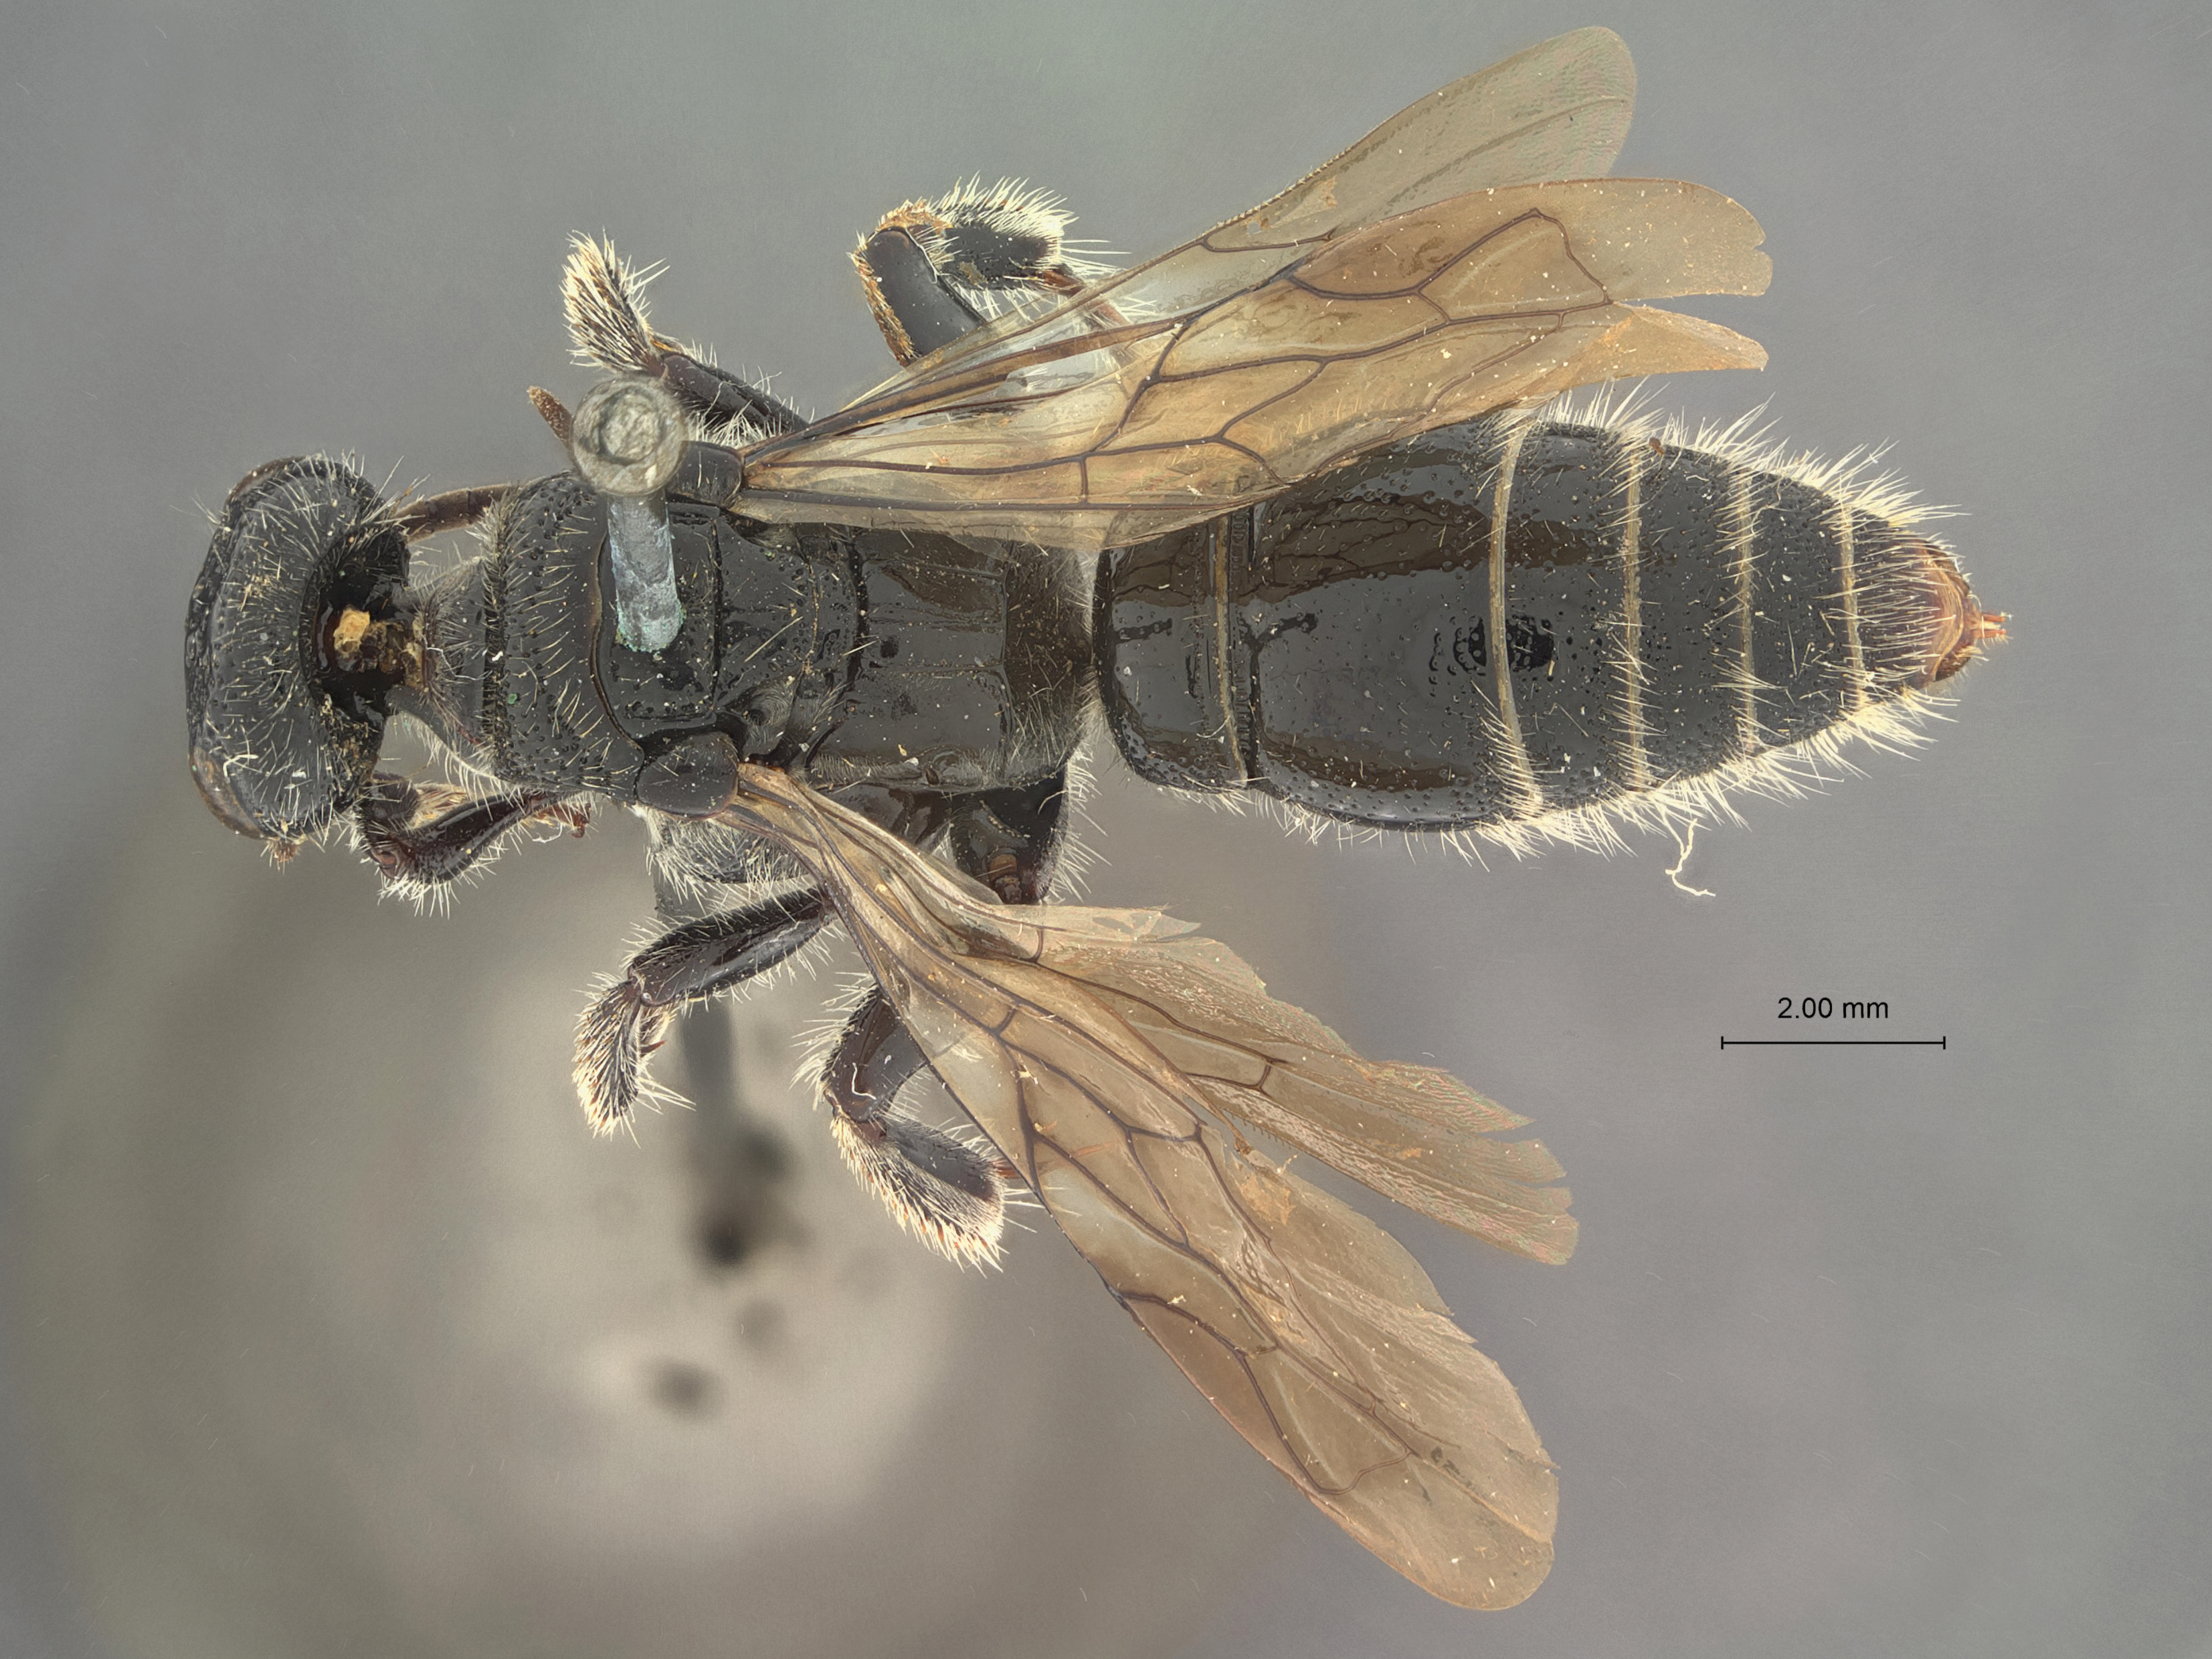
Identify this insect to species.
Tiphia calva
